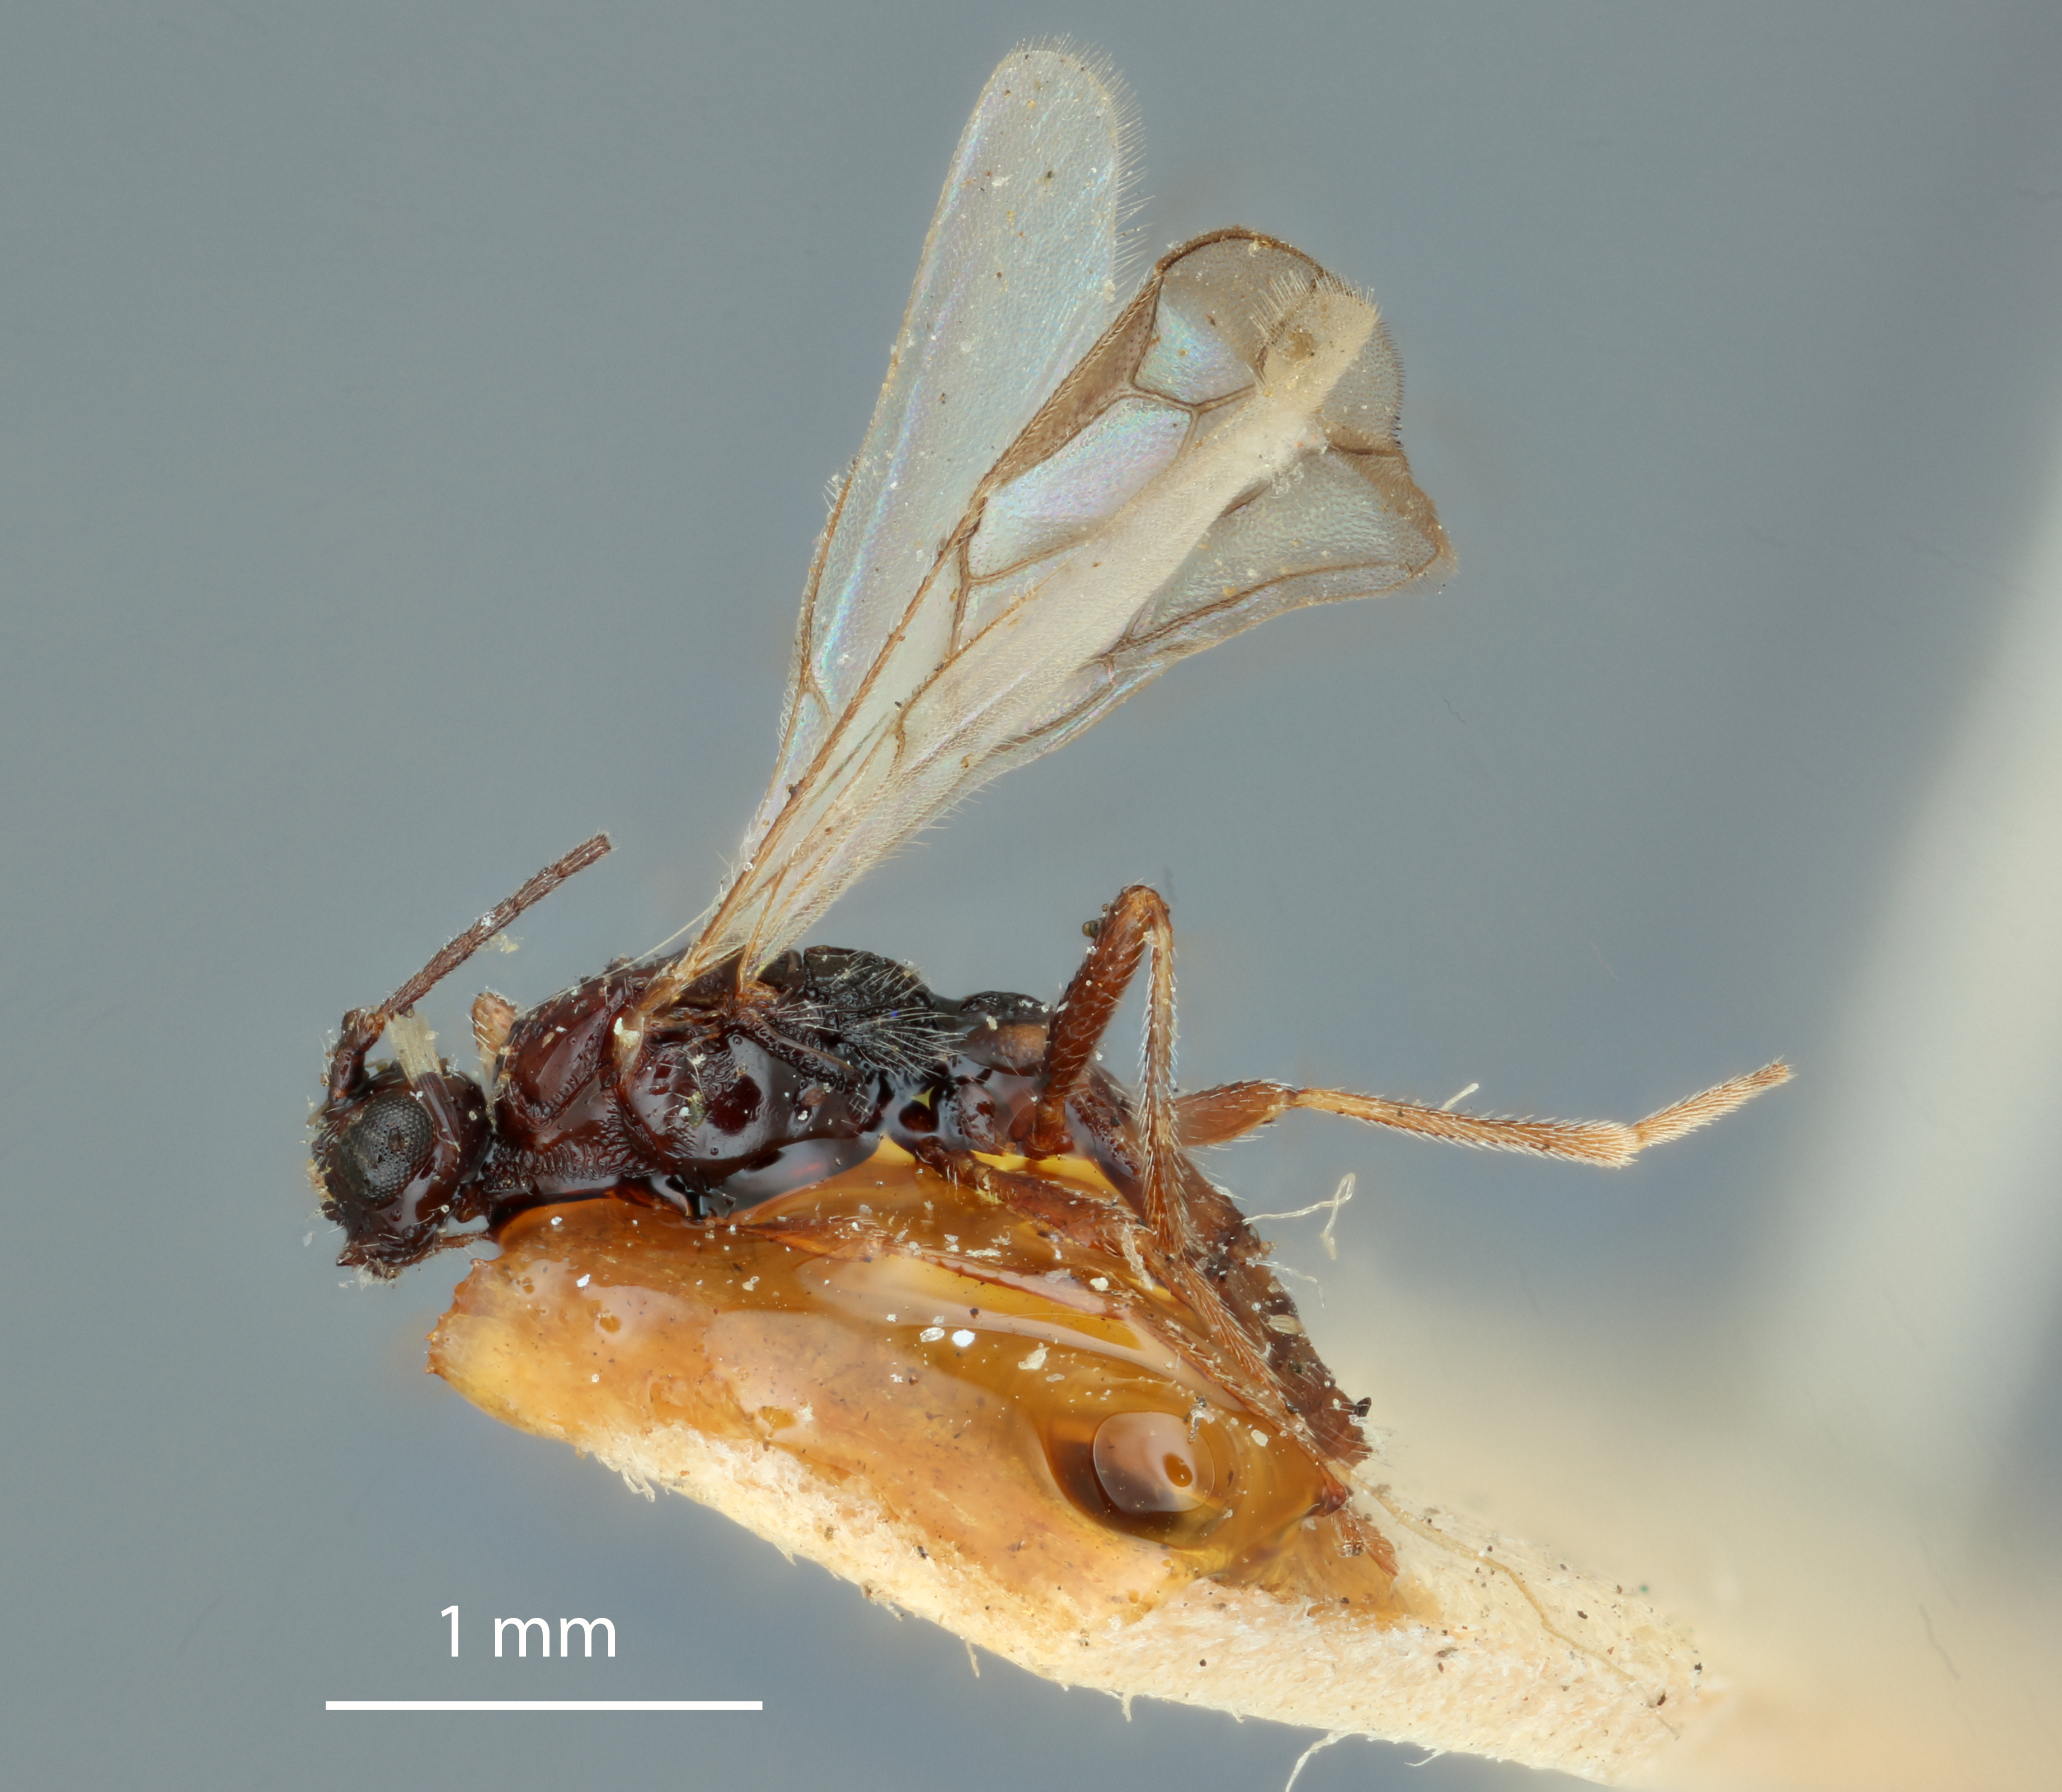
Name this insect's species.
Hormius americanus
